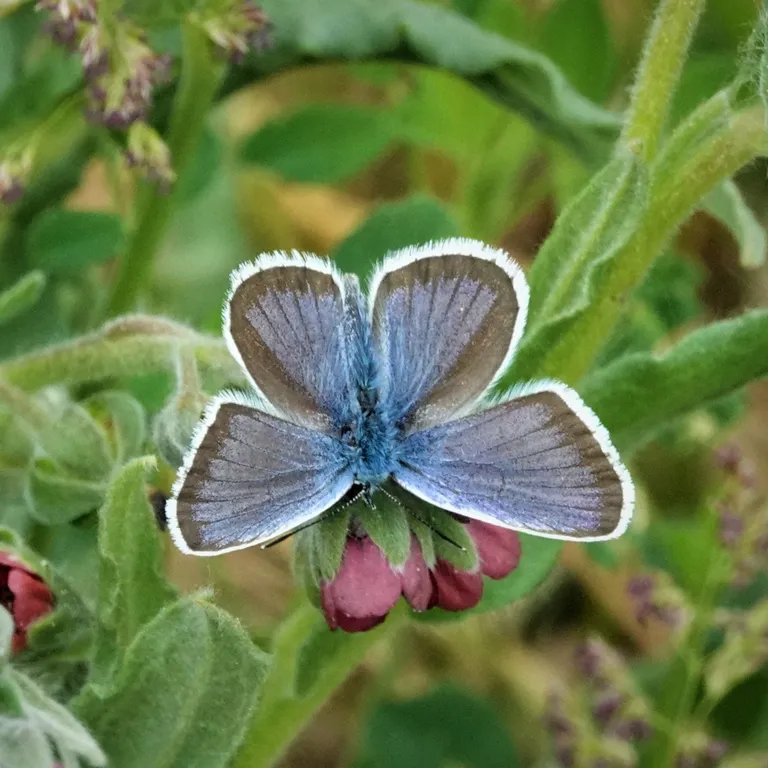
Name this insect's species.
Plebejus argus
